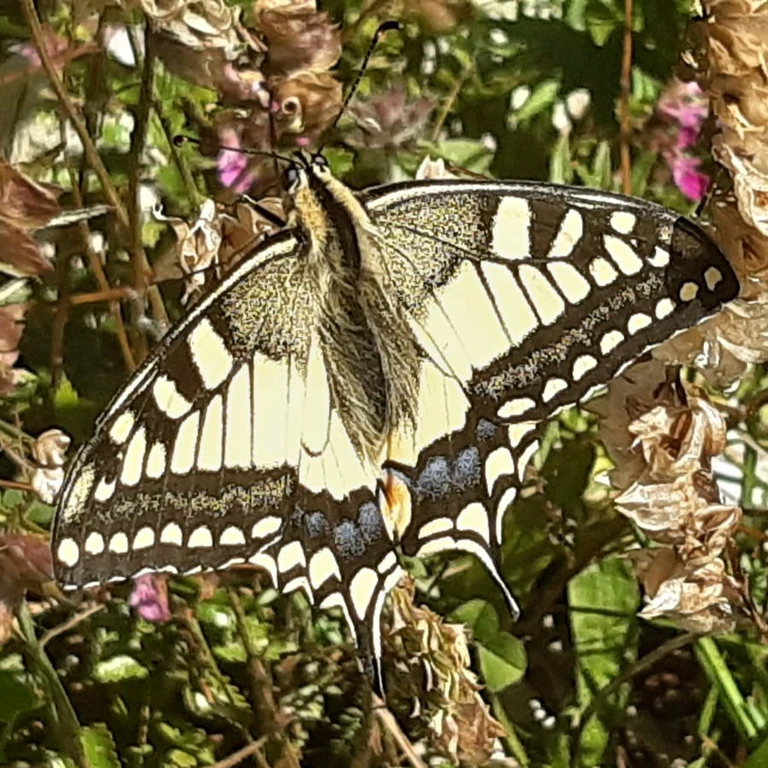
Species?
Papilio machaon
